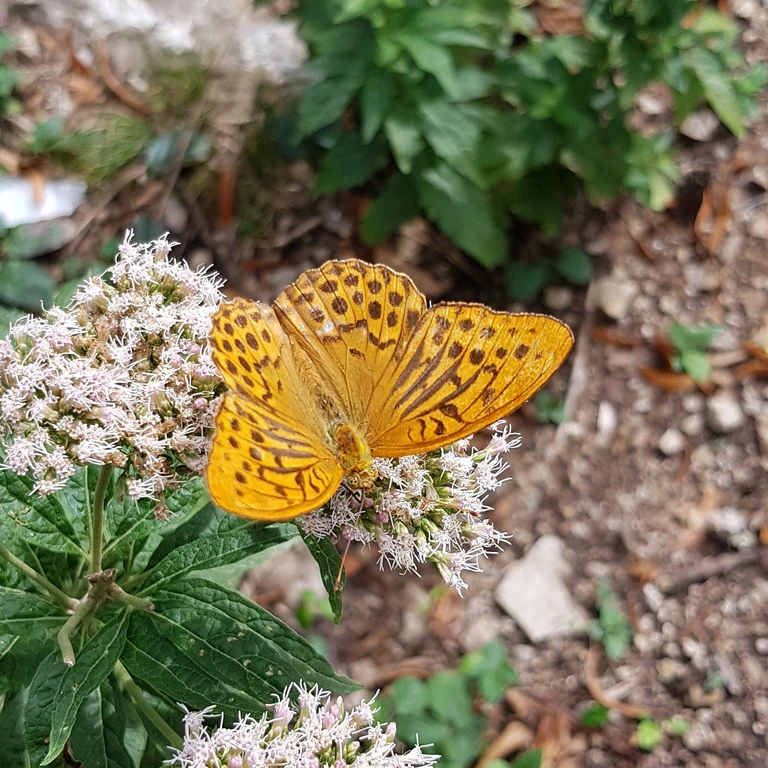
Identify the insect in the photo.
Argynnis paphia
